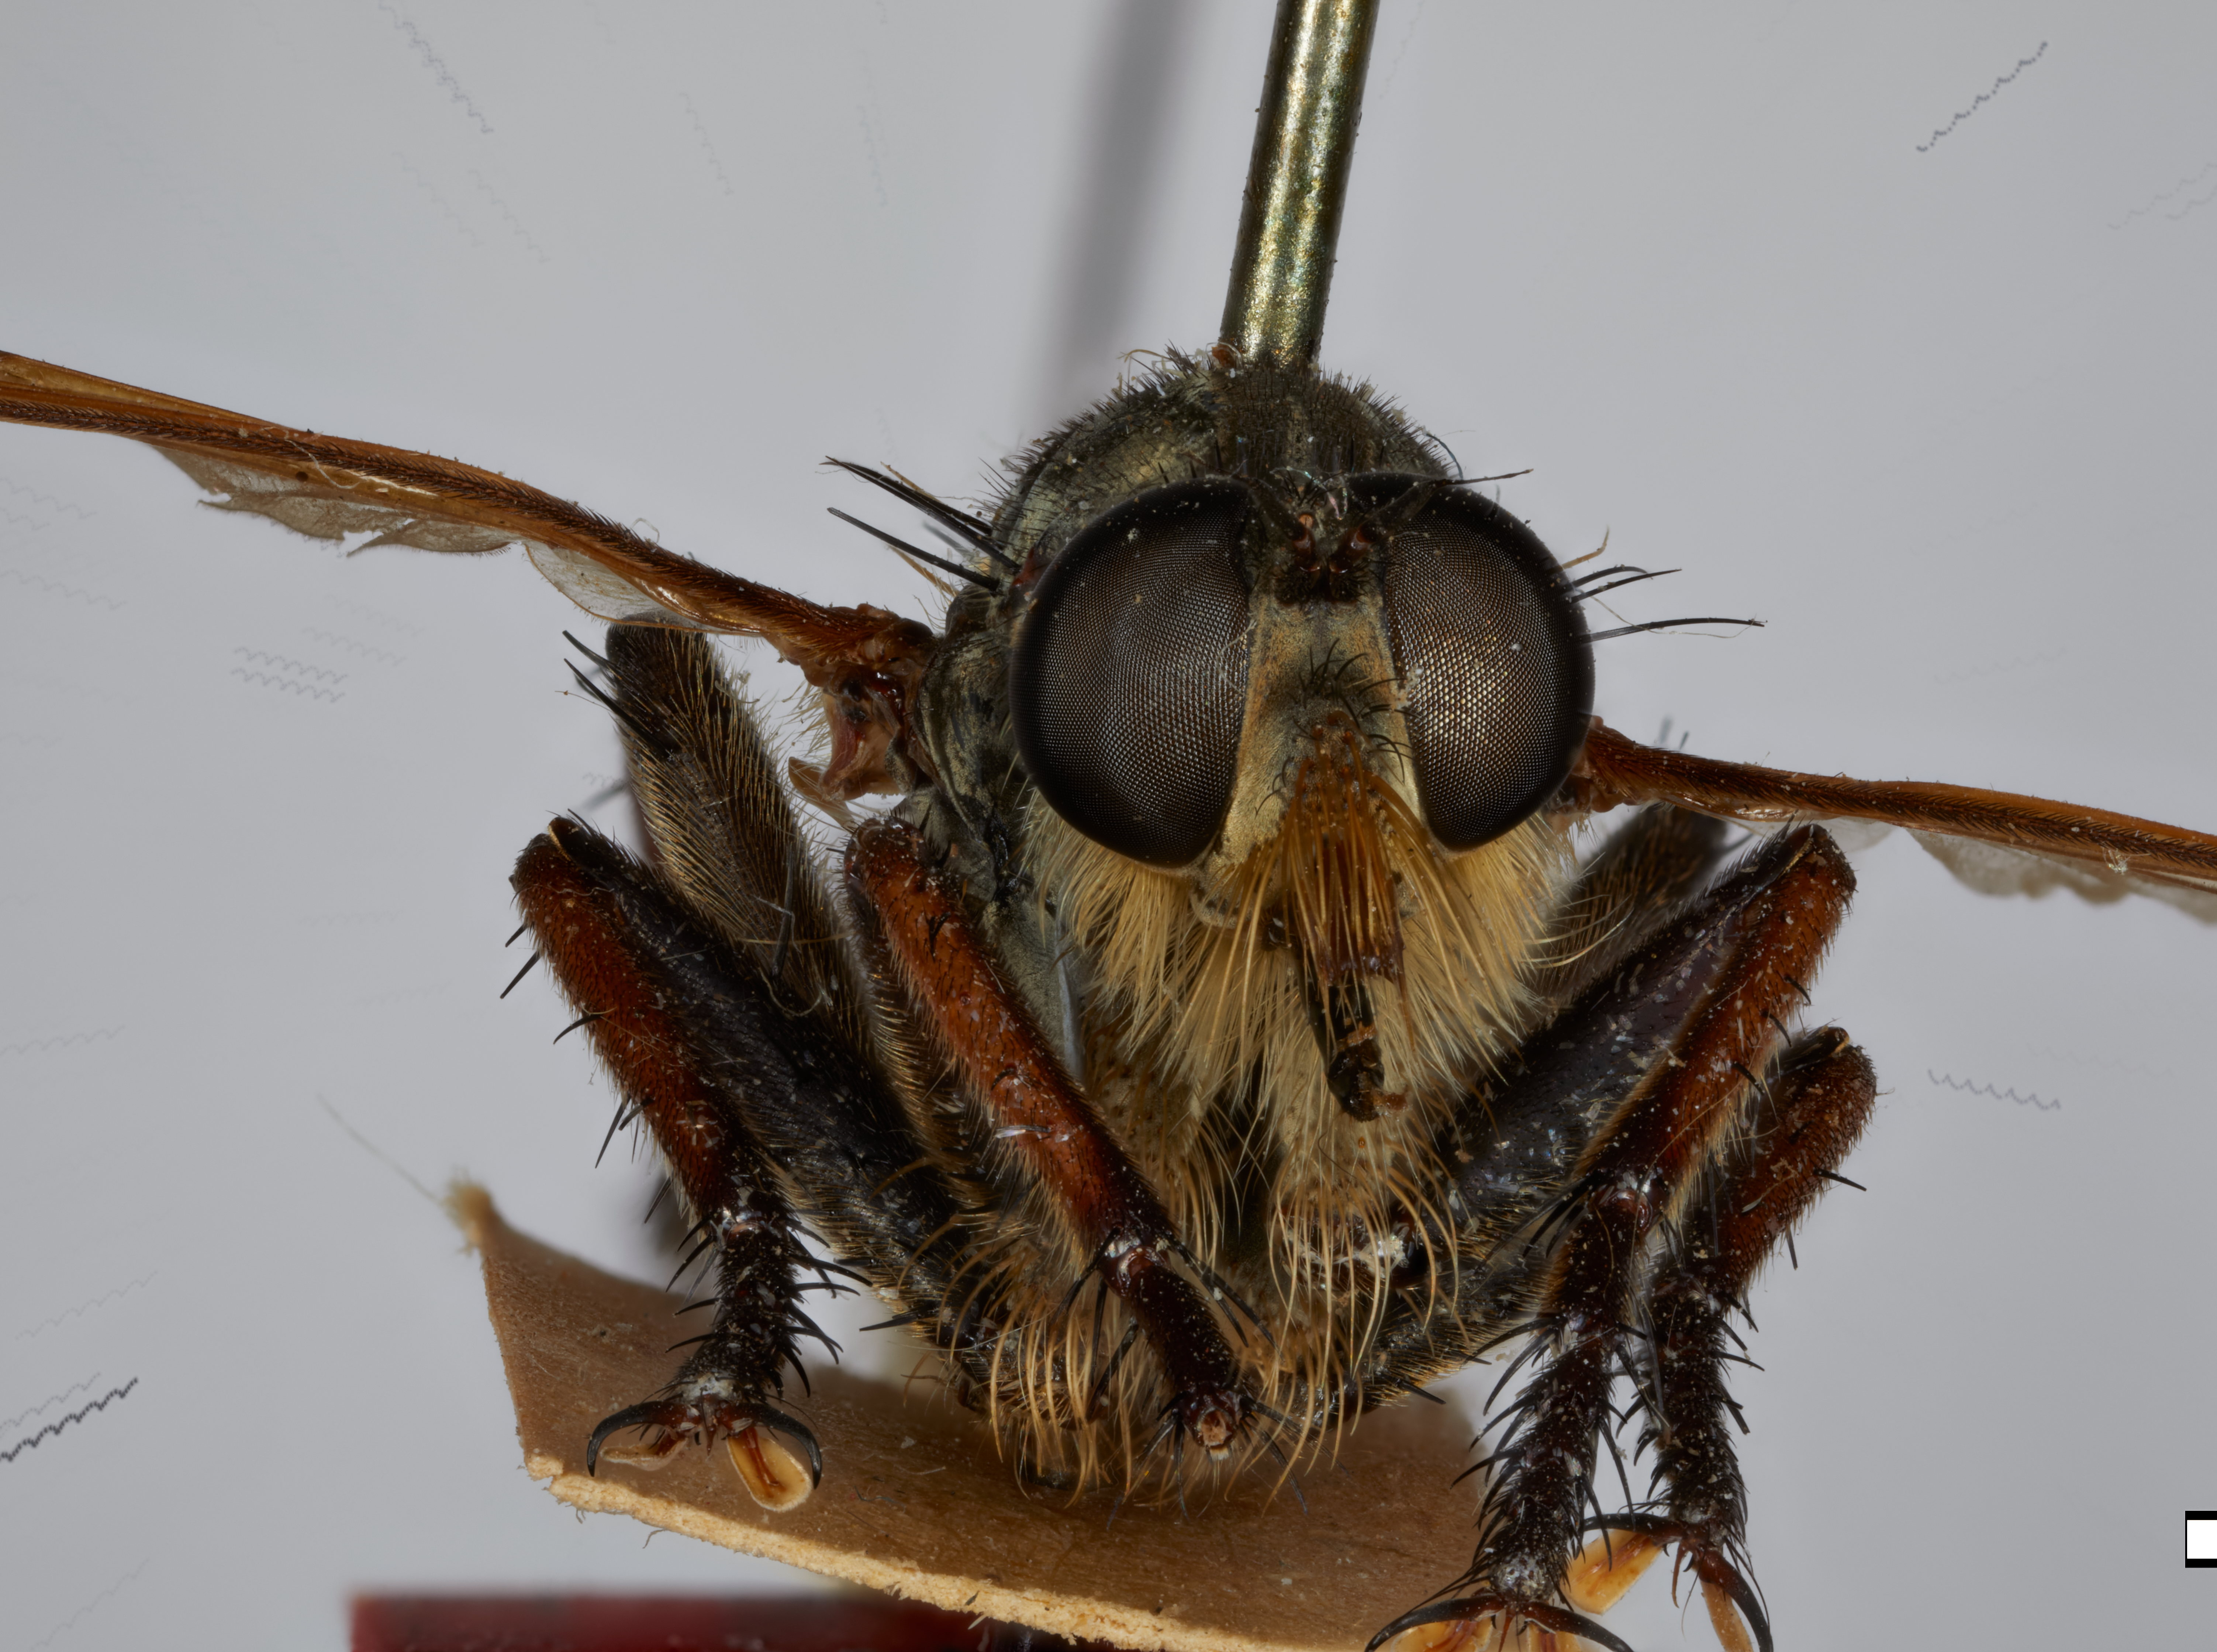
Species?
Asilus brevistylus
